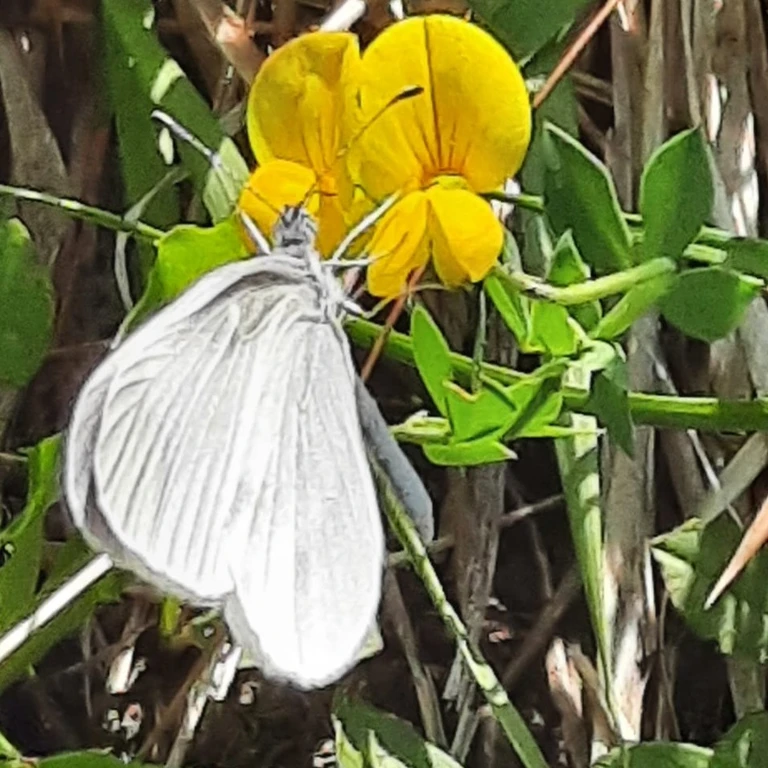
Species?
Leptidea sinapis/juvernica
